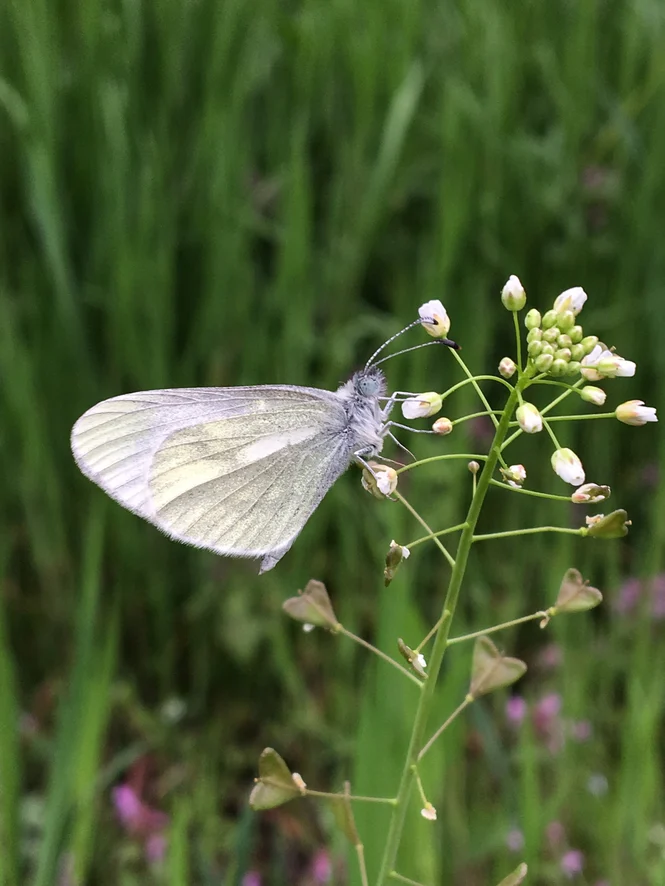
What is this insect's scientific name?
Leptidea sinapis/juvernica
